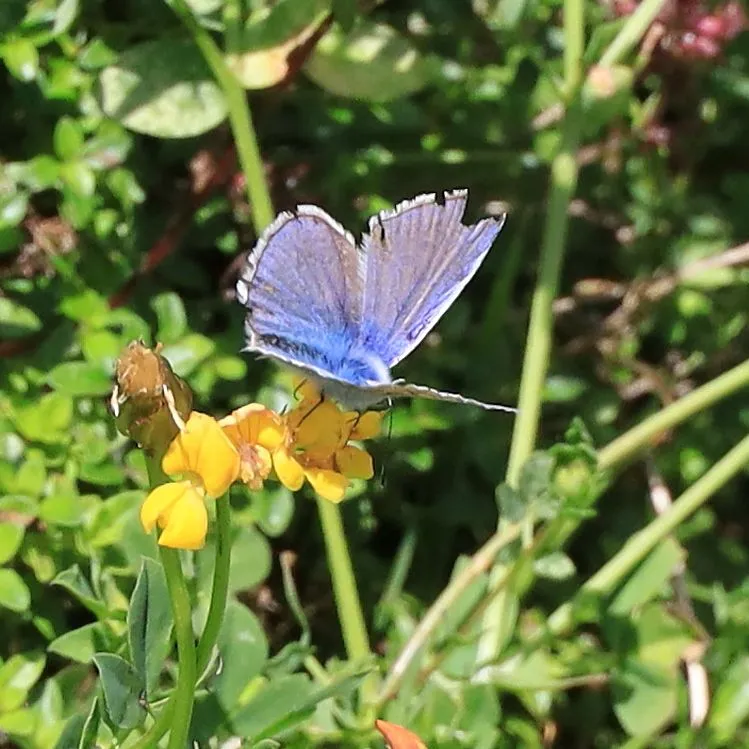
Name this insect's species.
Polyommatus icarus
